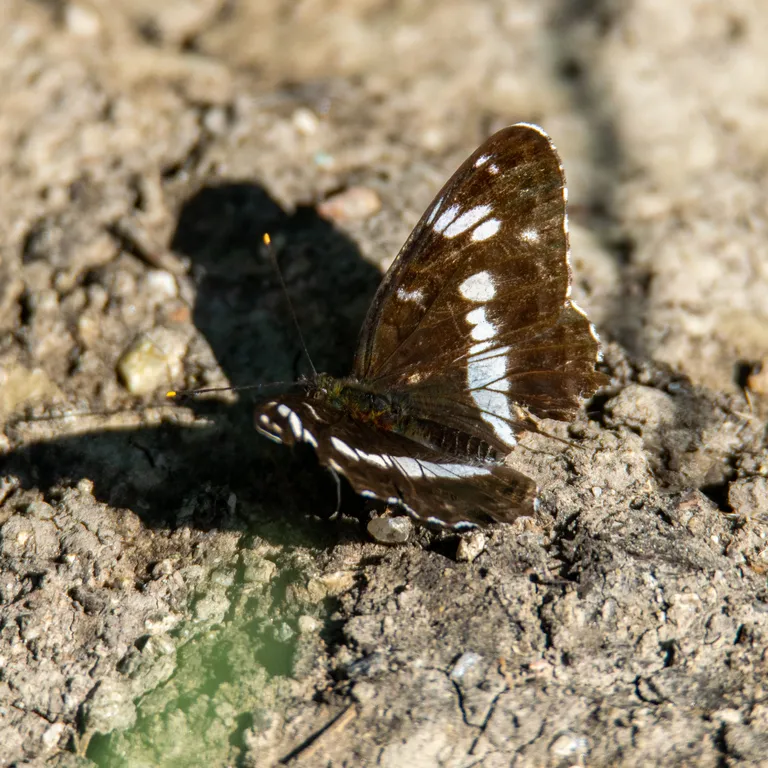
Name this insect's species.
Limenitis camilla (also Ladoga camilla)
